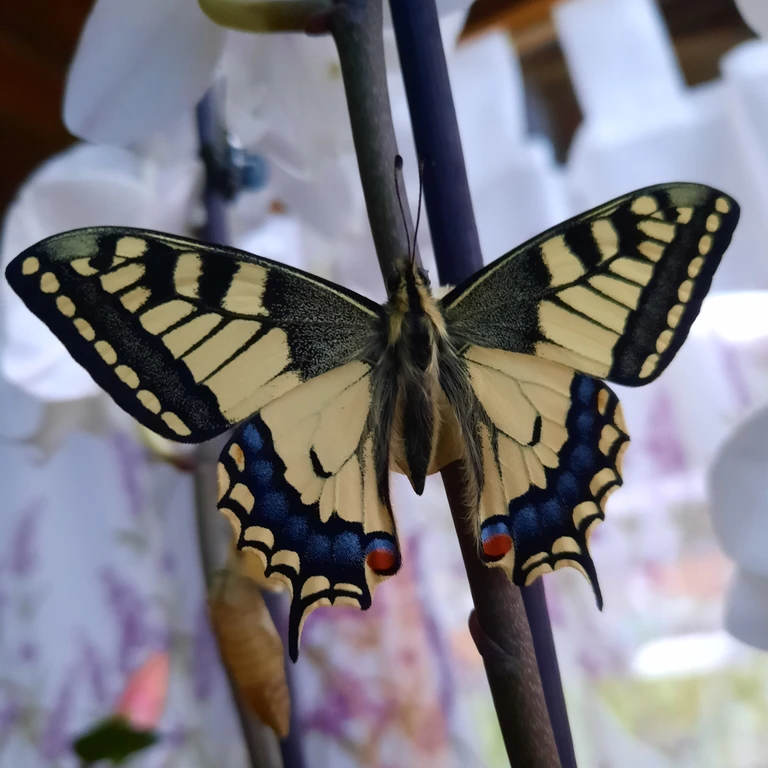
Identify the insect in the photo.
Papilio machaon
